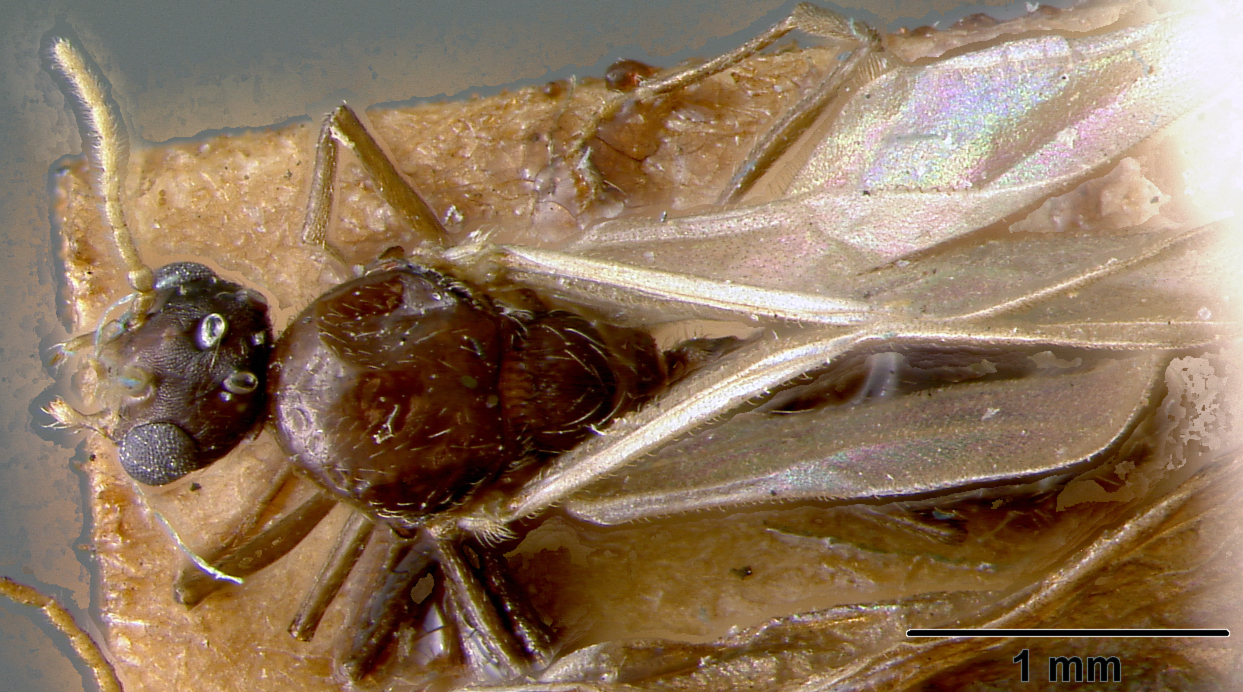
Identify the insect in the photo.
Crematogaster formosa
